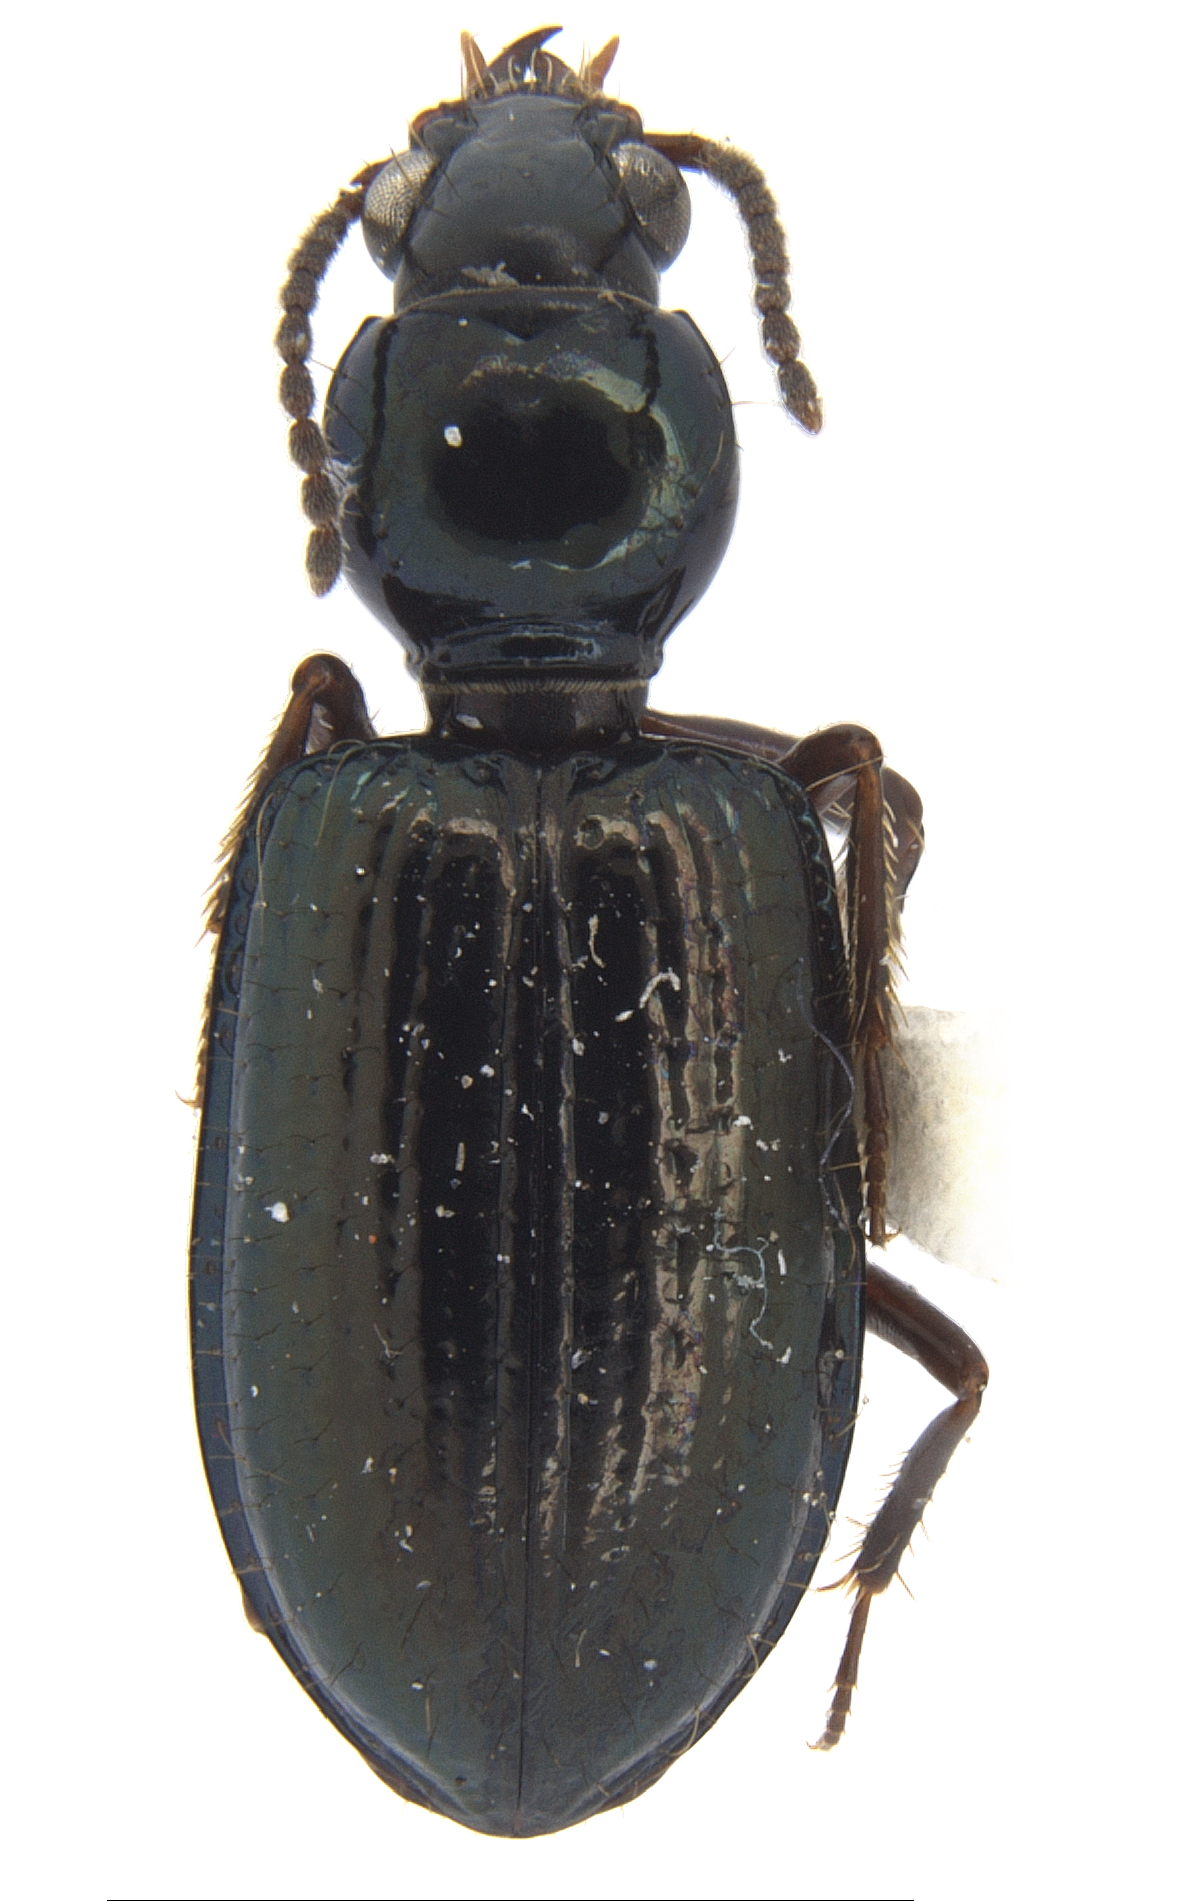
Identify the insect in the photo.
Ardistomis viridis
